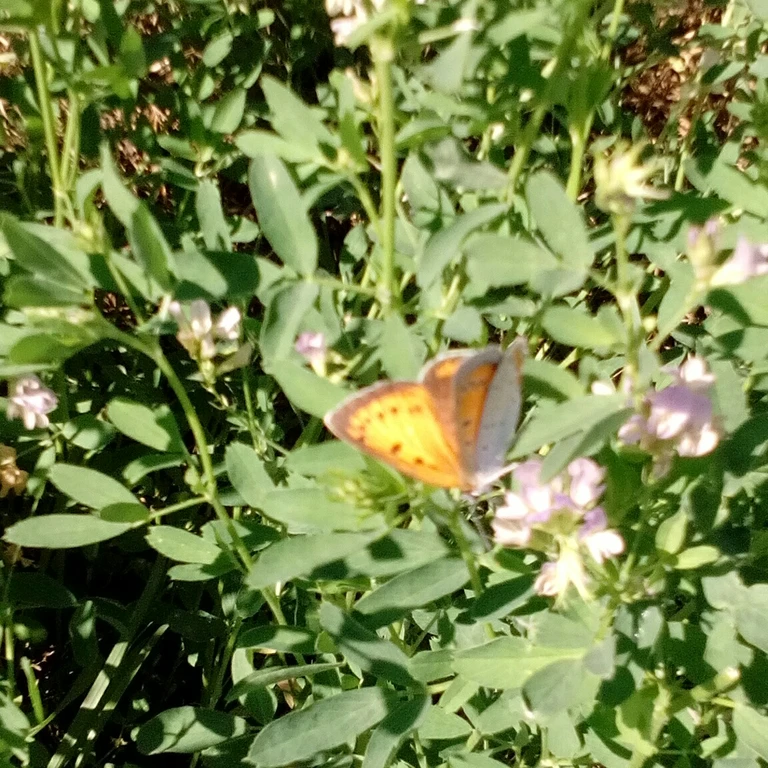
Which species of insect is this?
Lycaena dispar
